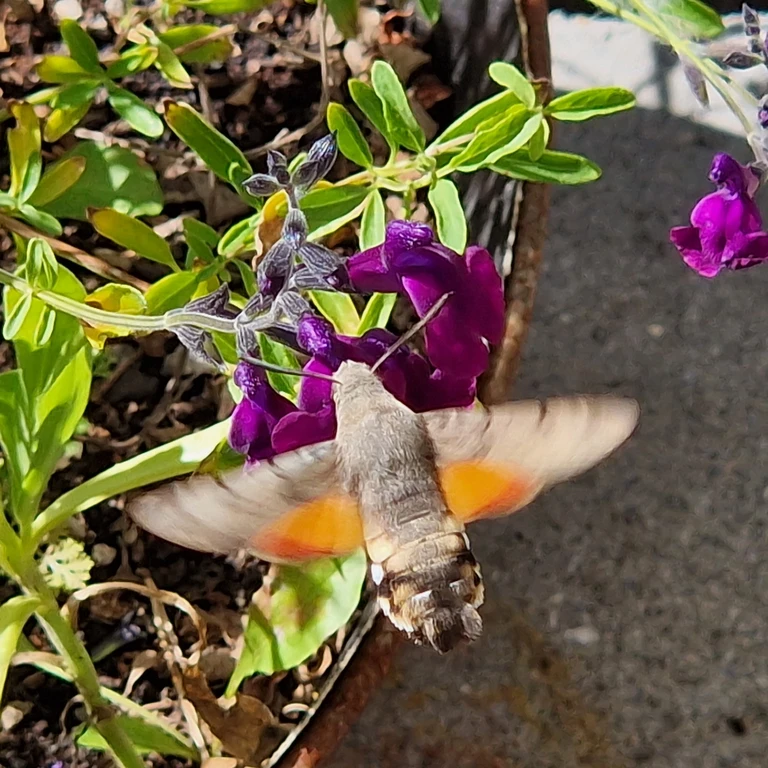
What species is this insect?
Macroglossum stellatarum
